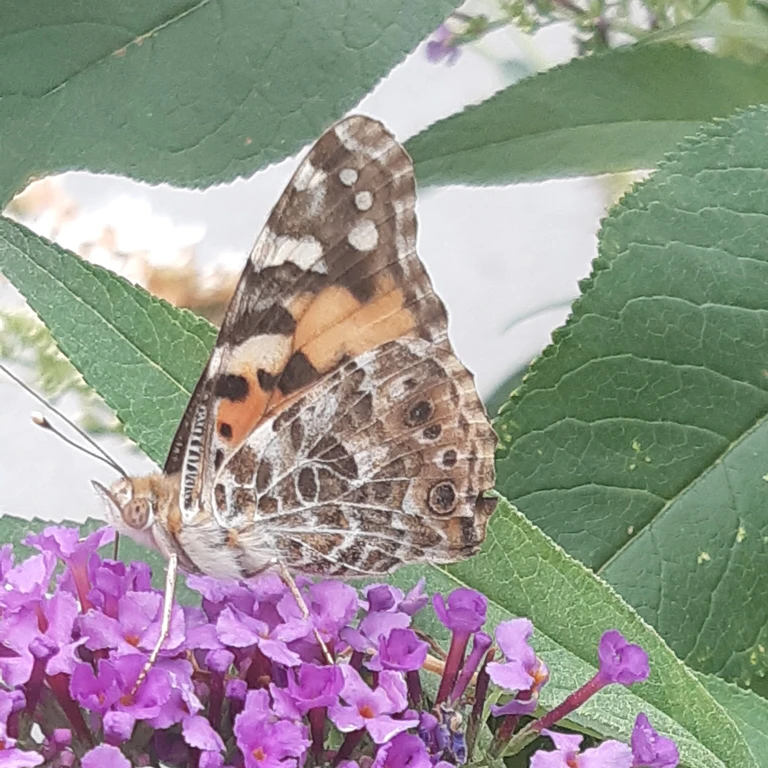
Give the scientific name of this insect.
Vanessa cardui
